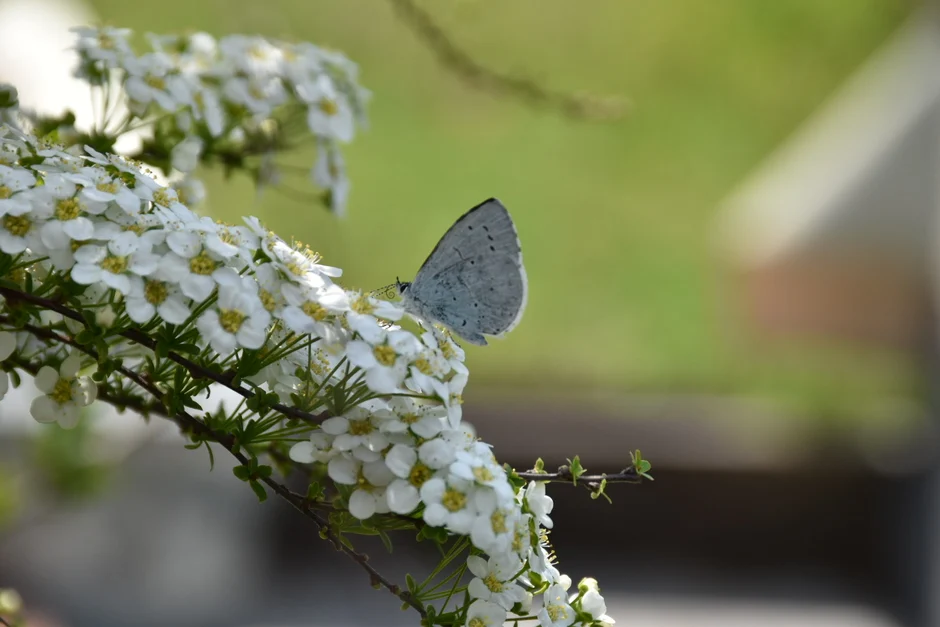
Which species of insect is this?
Celastrina argiolus
